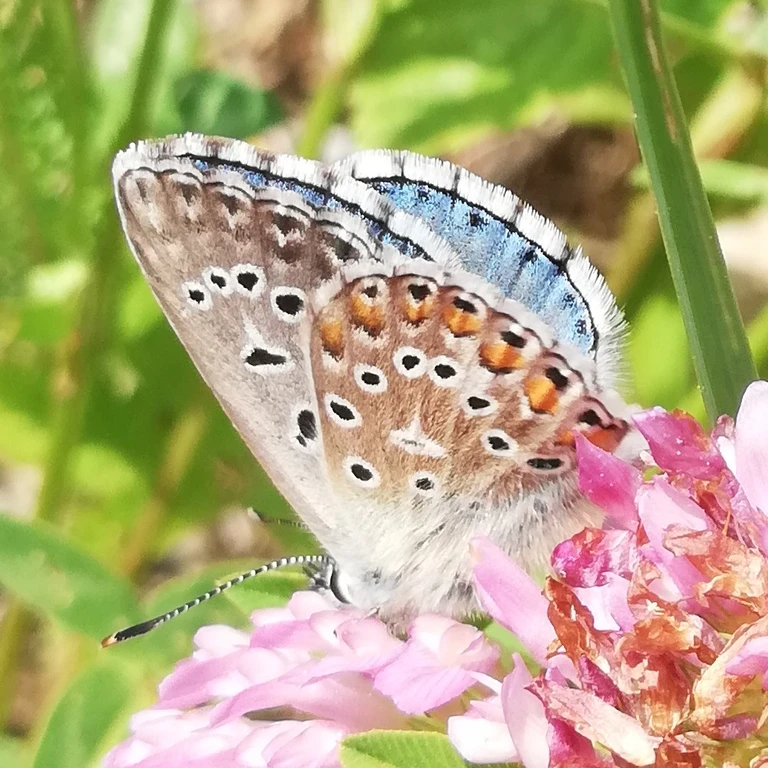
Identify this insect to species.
Lysandra bellargus
